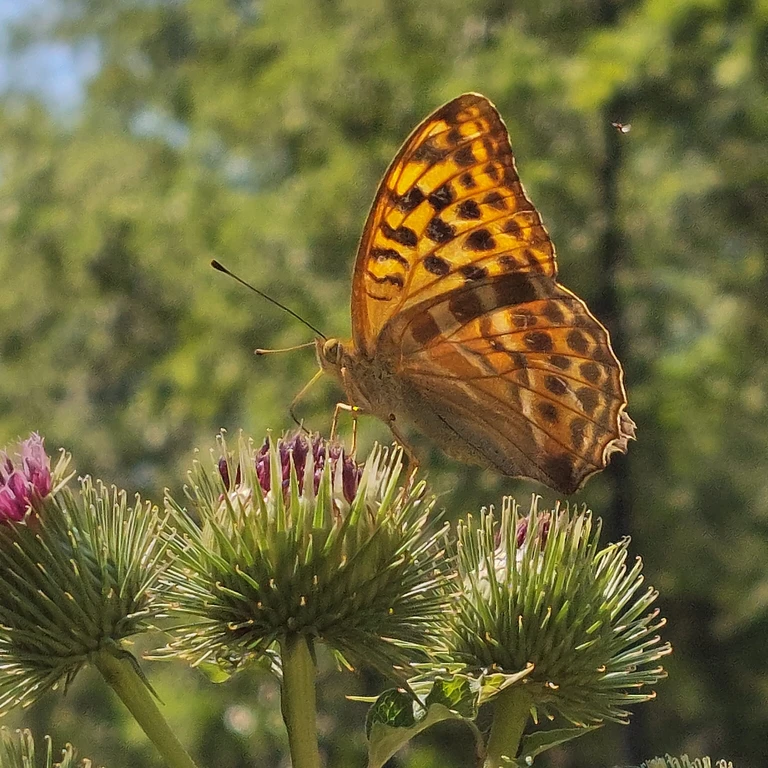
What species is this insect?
Argynnis paphia
